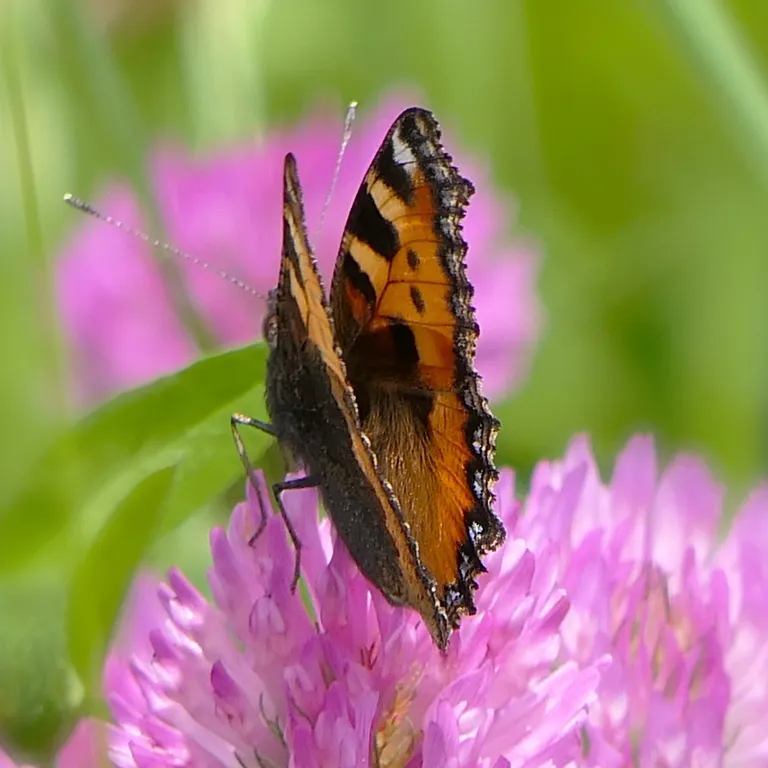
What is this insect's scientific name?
Aglais urticae
